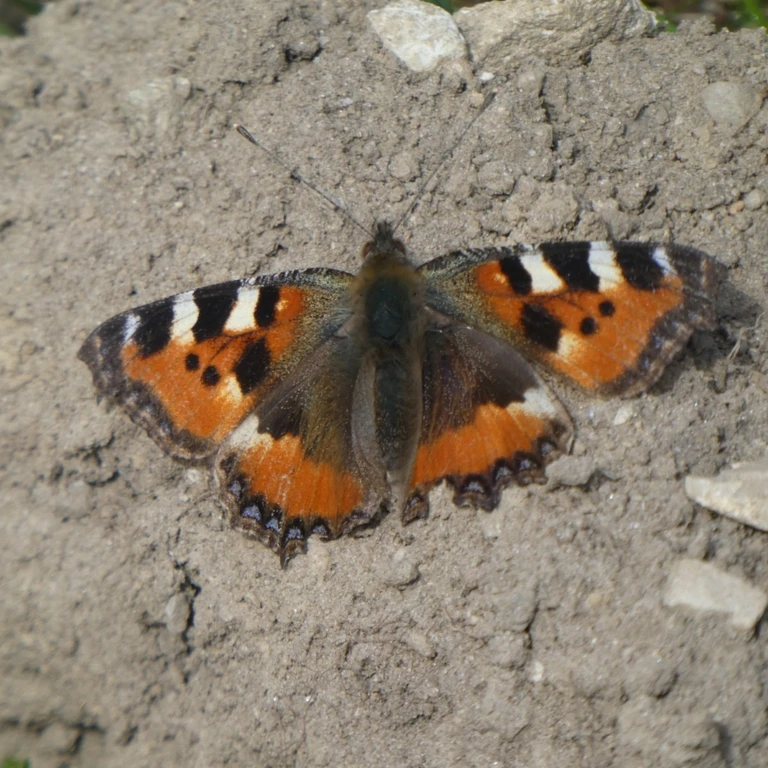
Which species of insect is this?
Aglais urticae
